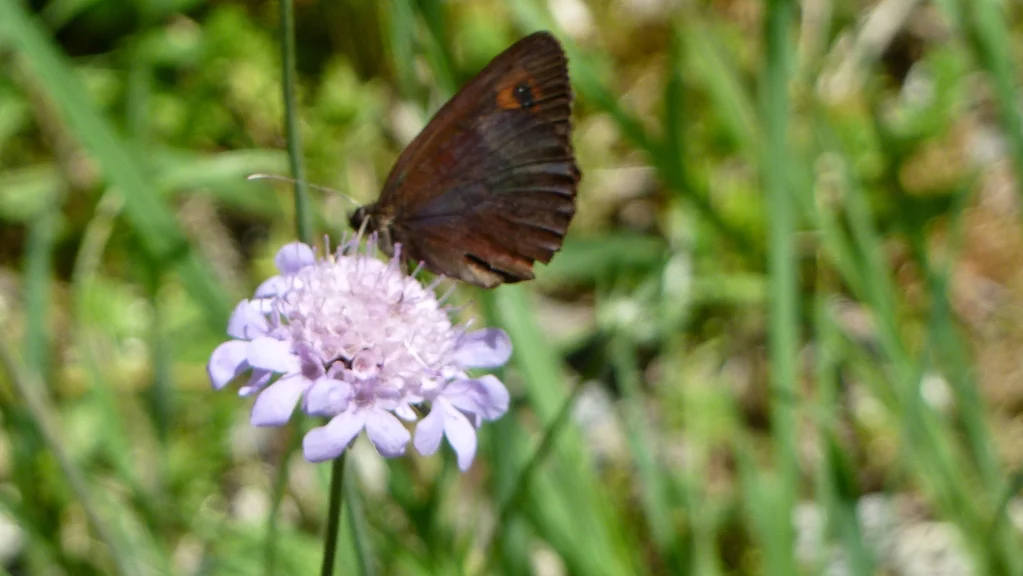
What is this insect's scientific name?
Erebia aethiops
